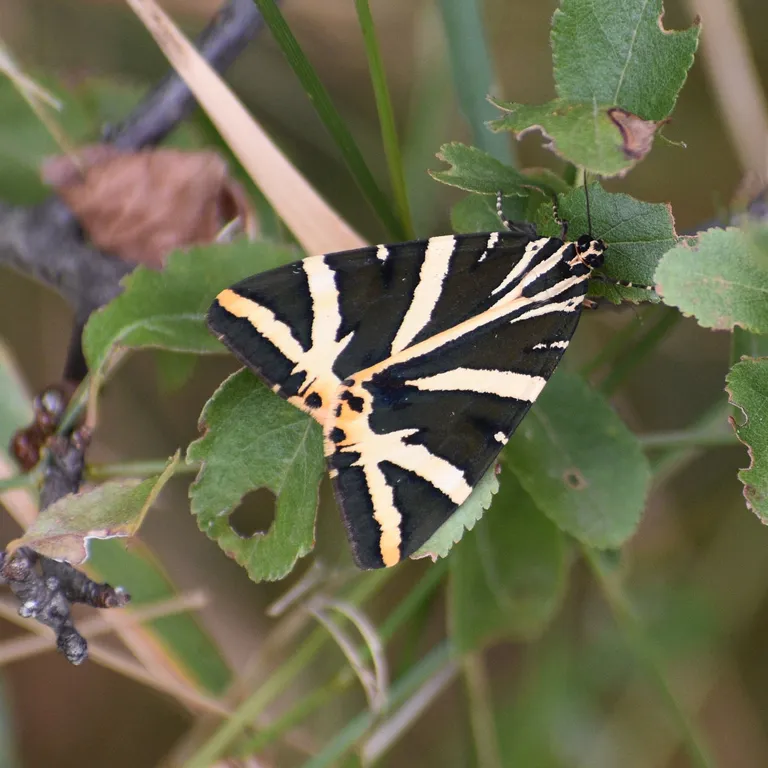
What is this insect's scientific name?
Euplagia quadripunctaria
